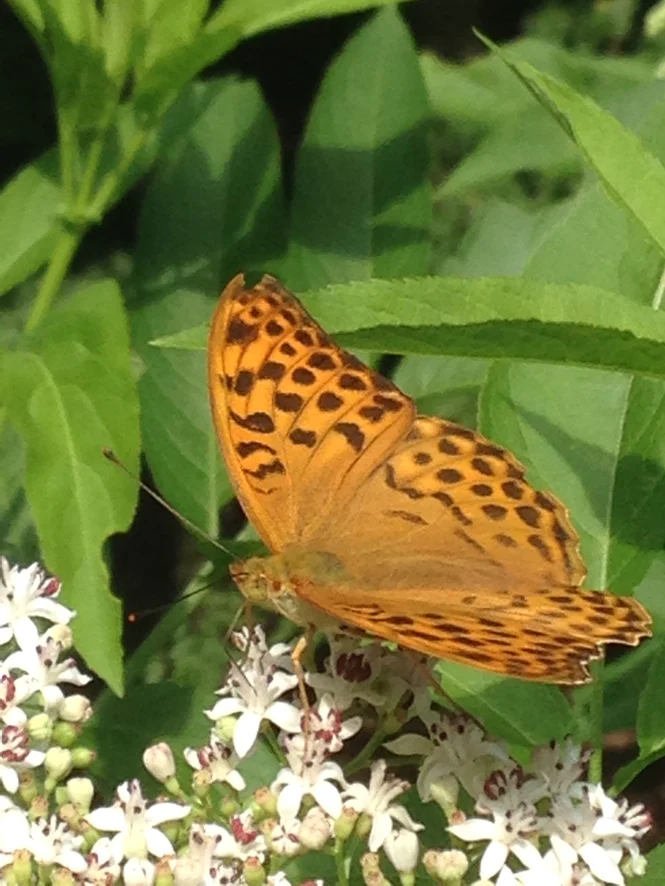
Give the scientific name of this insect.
Argynnis paphia
